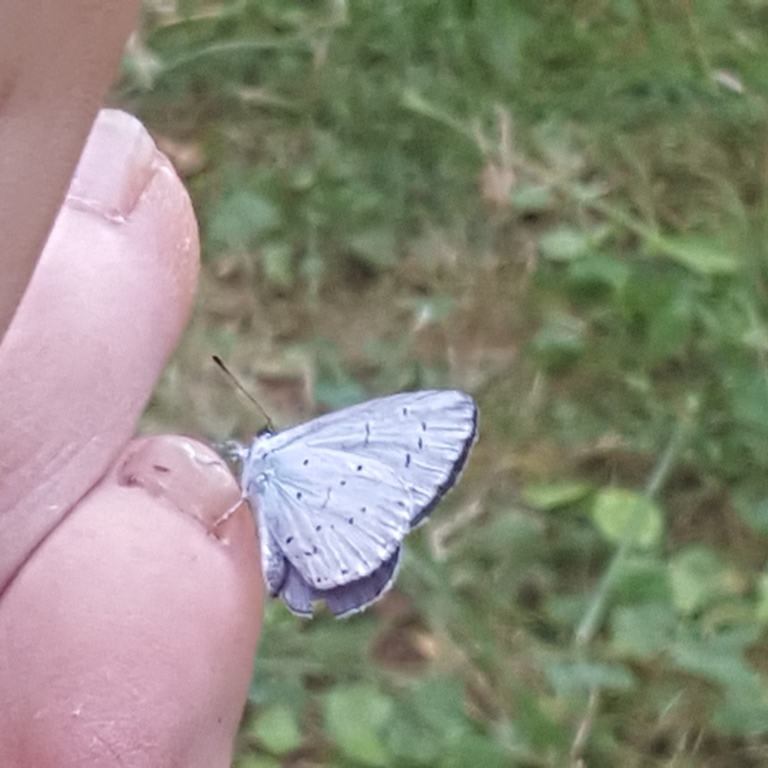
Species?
Celastrina argiolus
